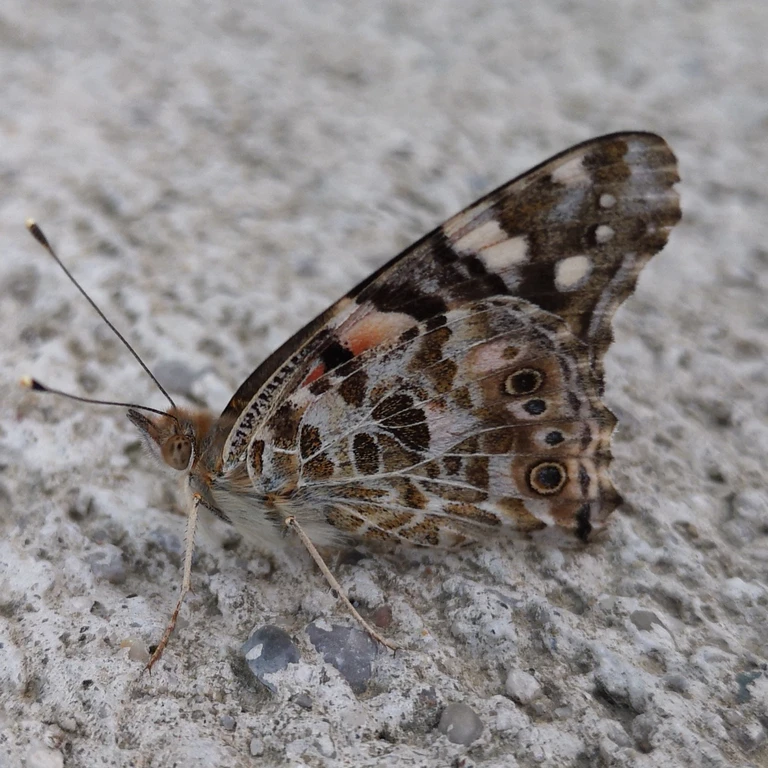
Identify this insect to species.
Vanessa cardui
